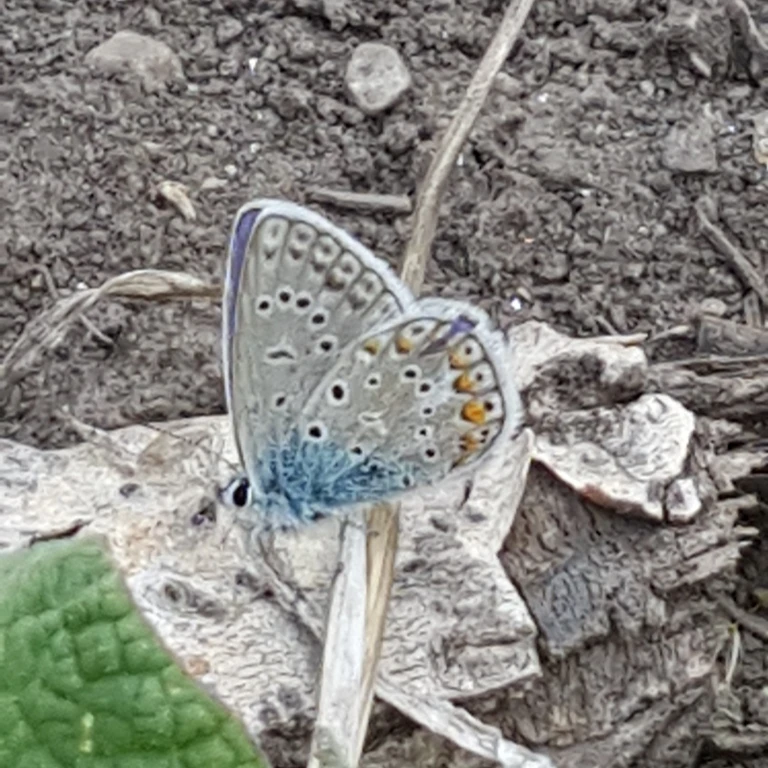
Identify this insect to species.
Polyommatus icarus
